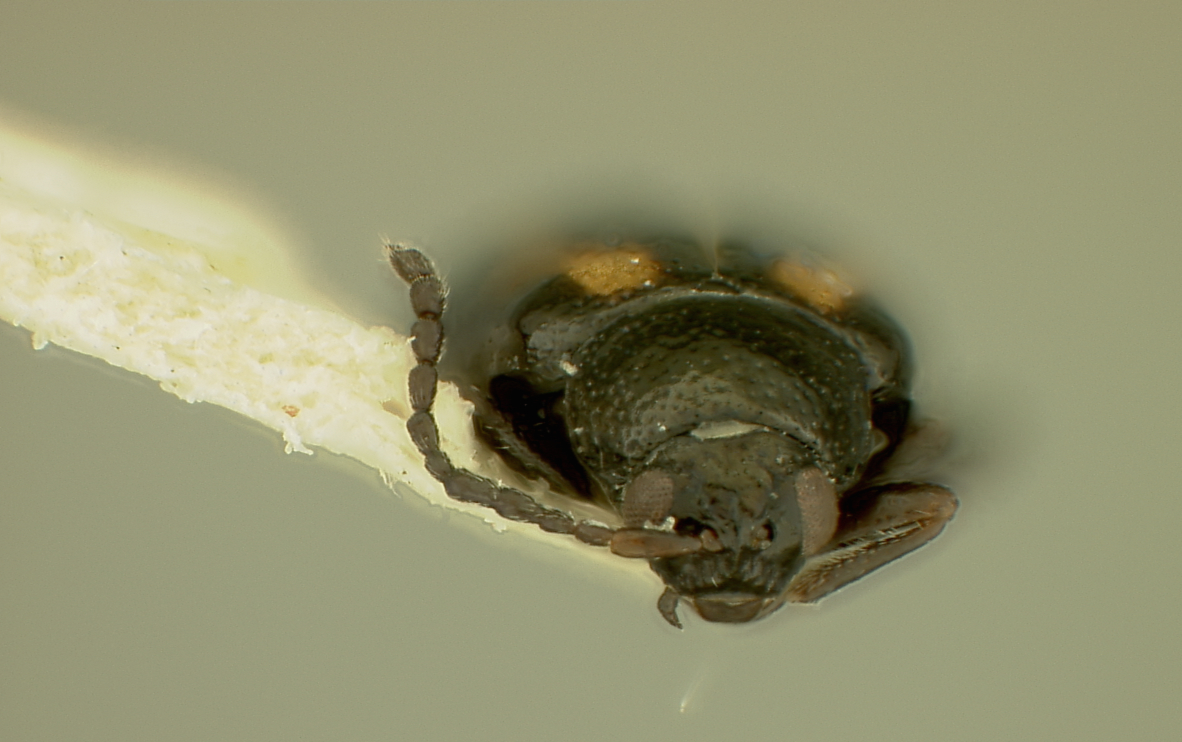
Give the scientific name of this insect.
Phyllotreta vittata
